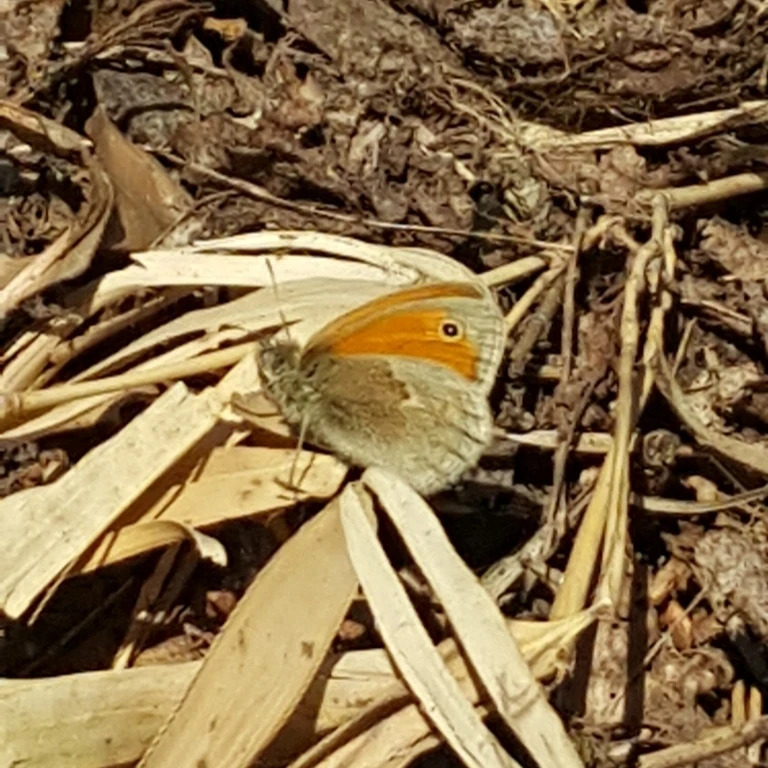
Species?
Coenonympha pamphilus
